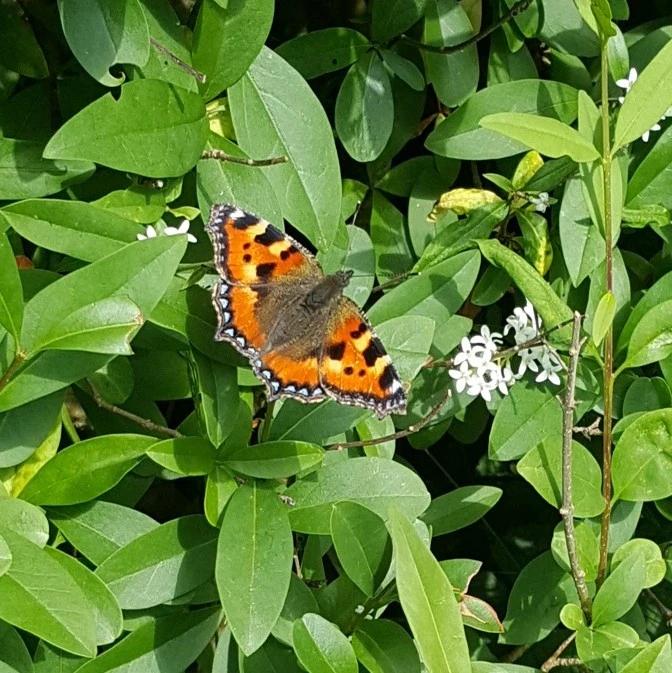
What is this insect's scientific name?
Aglais urticae
